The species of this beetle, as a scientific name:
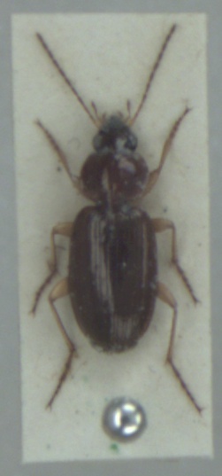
Olisthopus rotundatus
